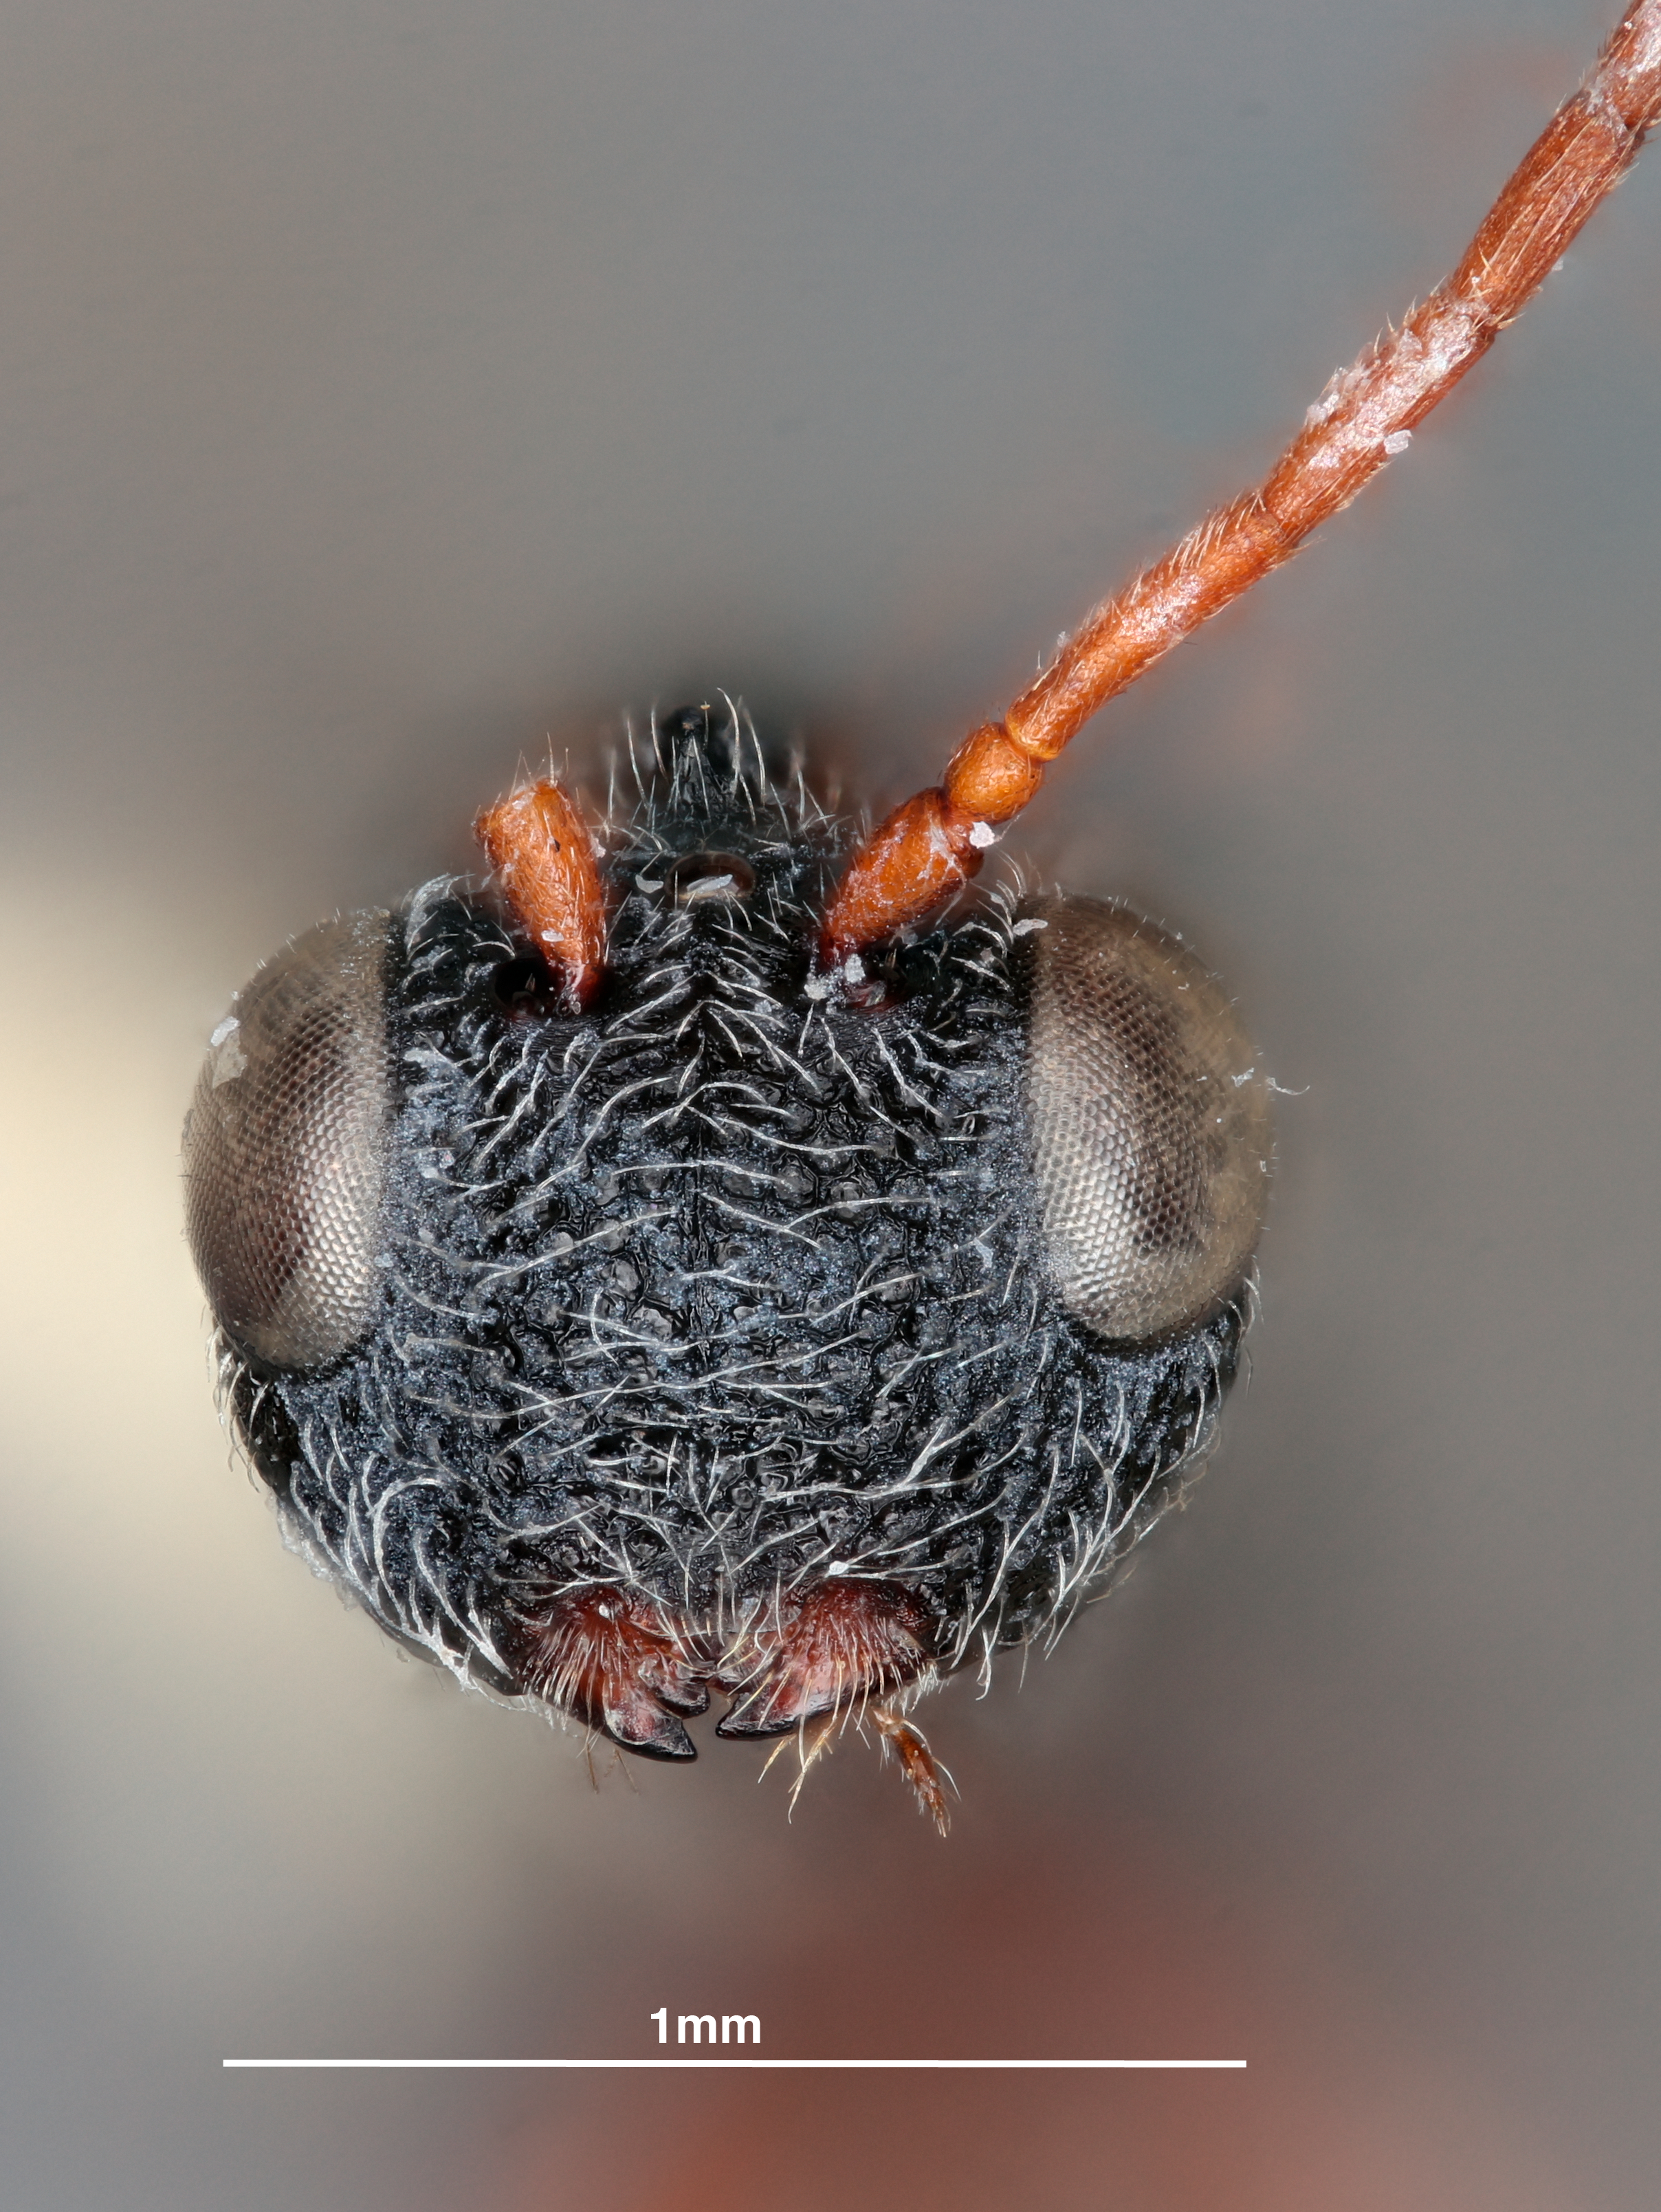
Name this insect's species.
Paramblynotus mixtus
